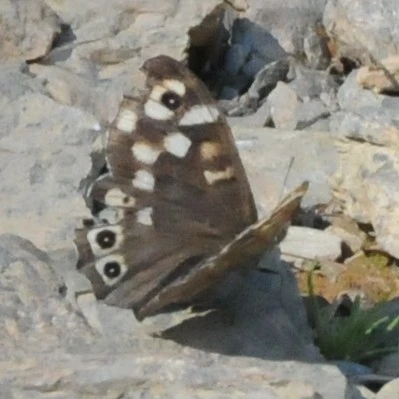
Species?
Pararge aegeria
